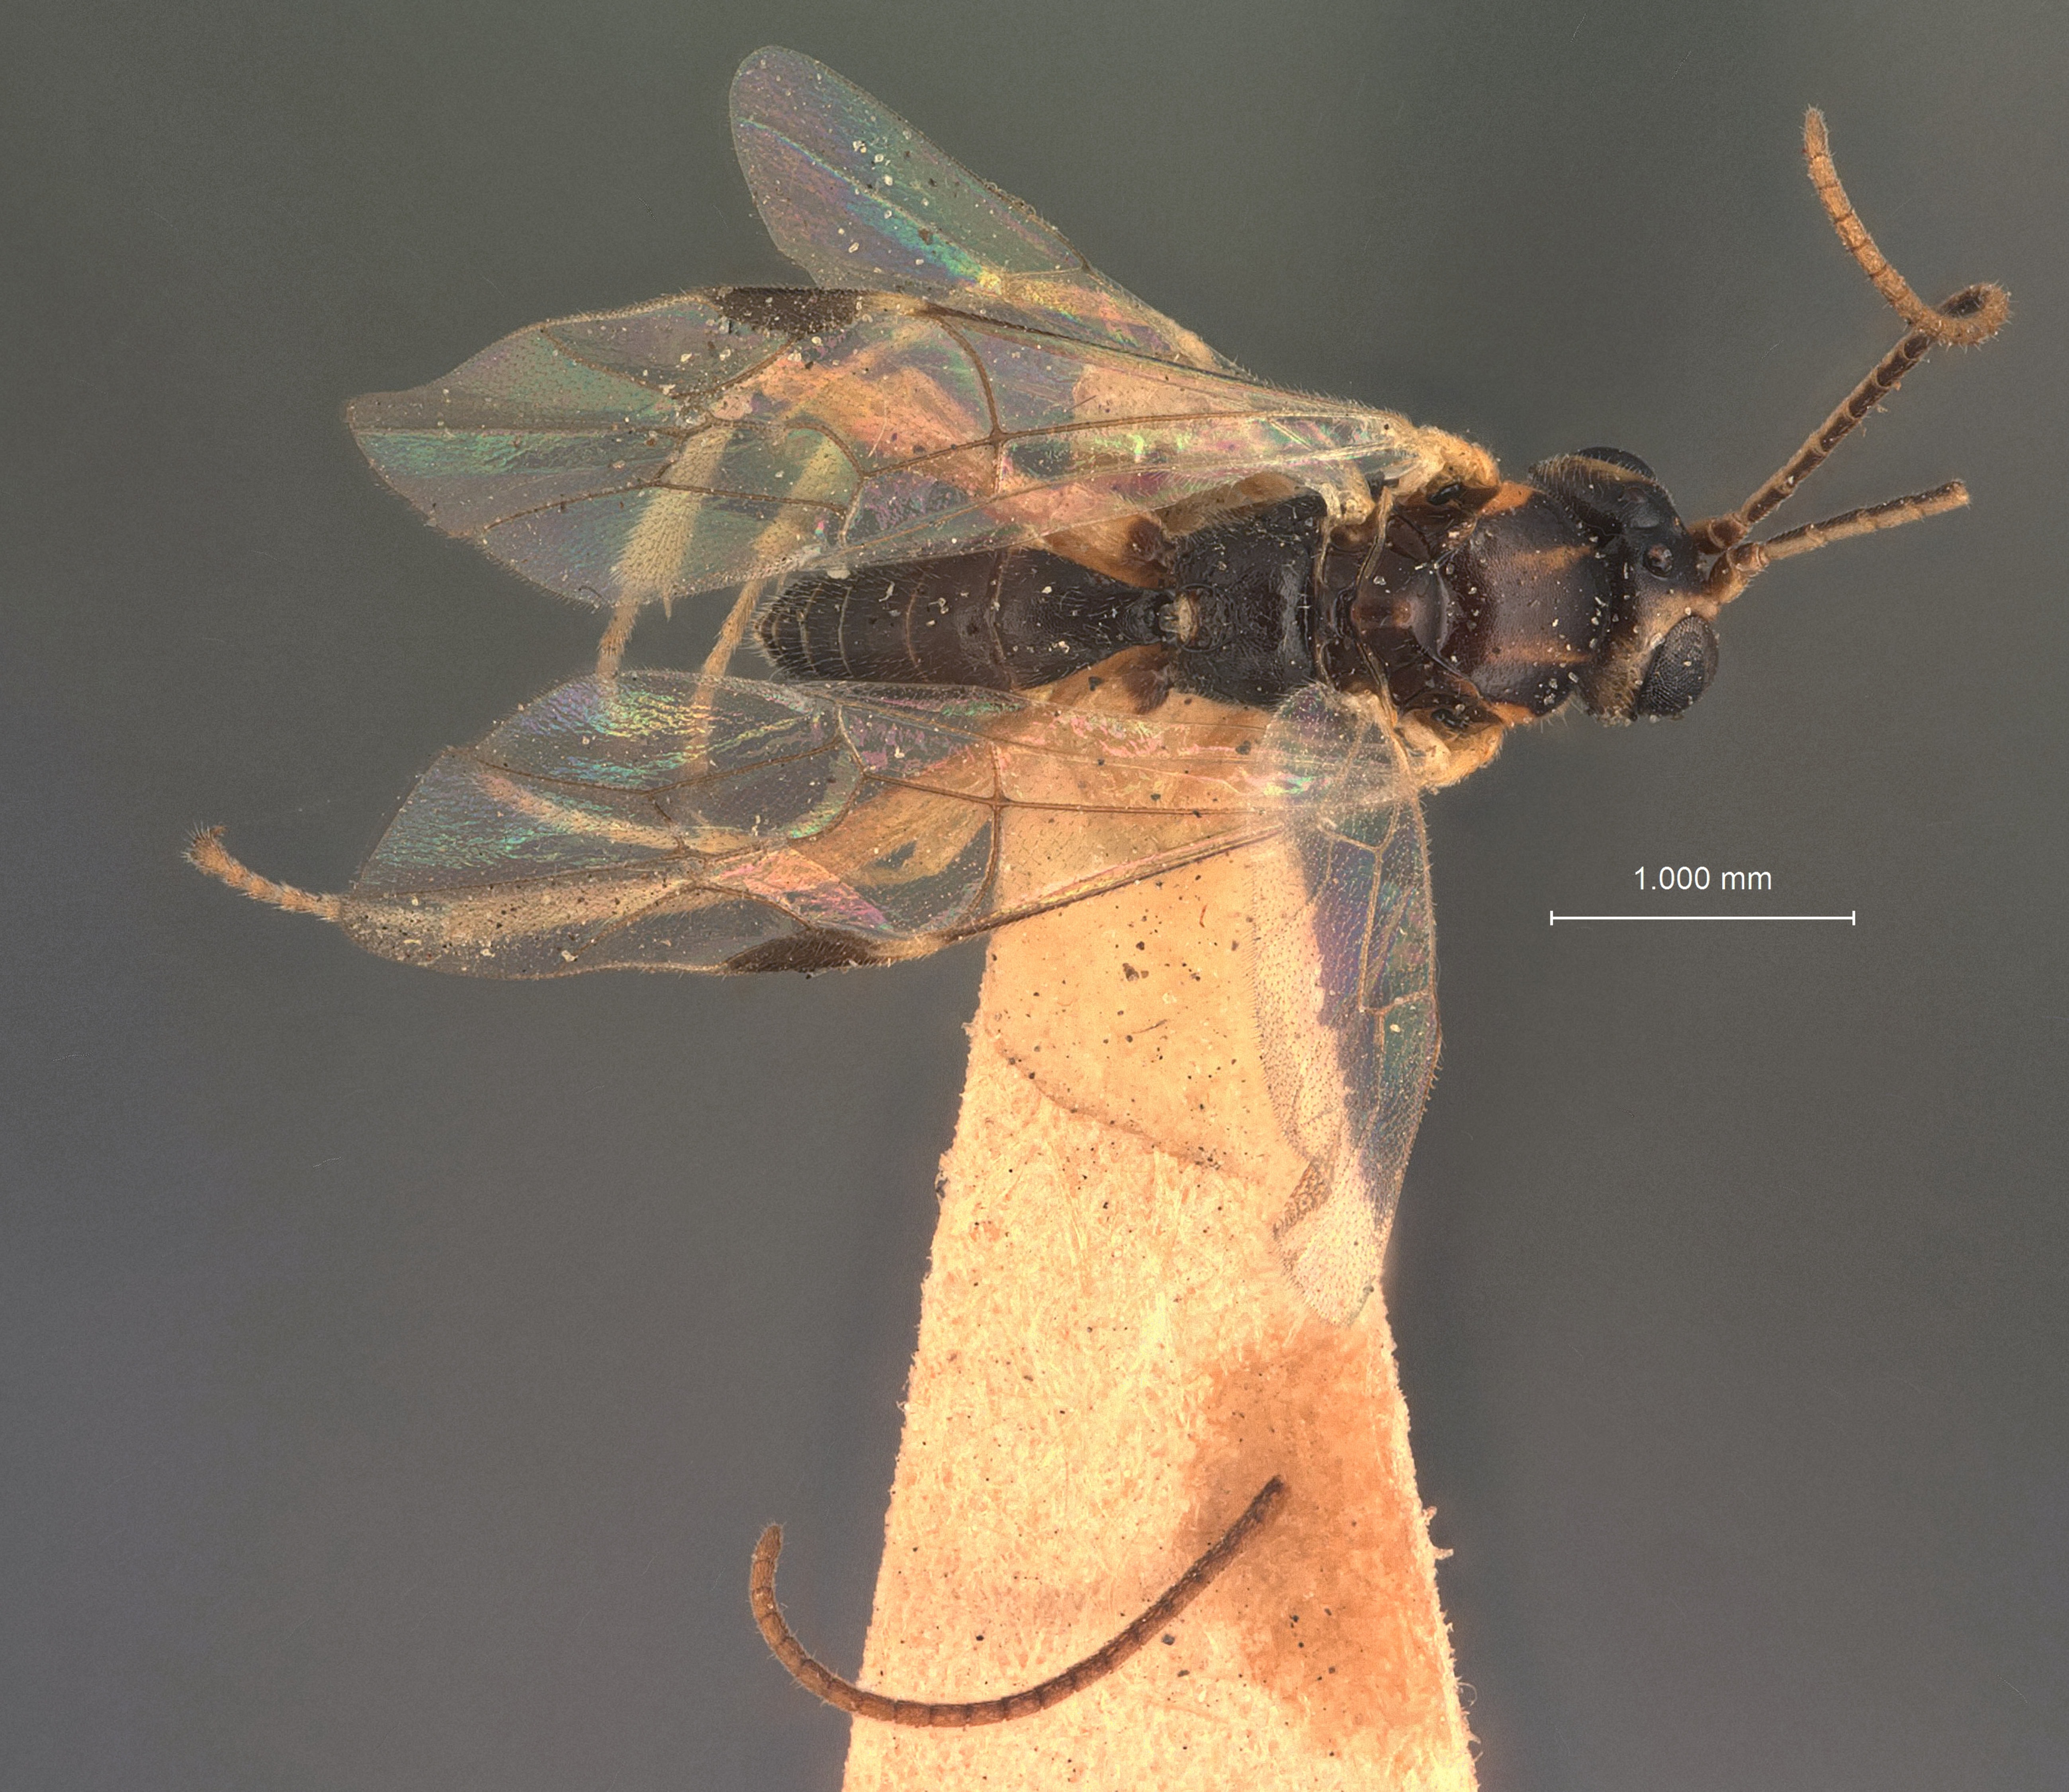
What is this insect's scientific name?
Lathrolestes pictus
